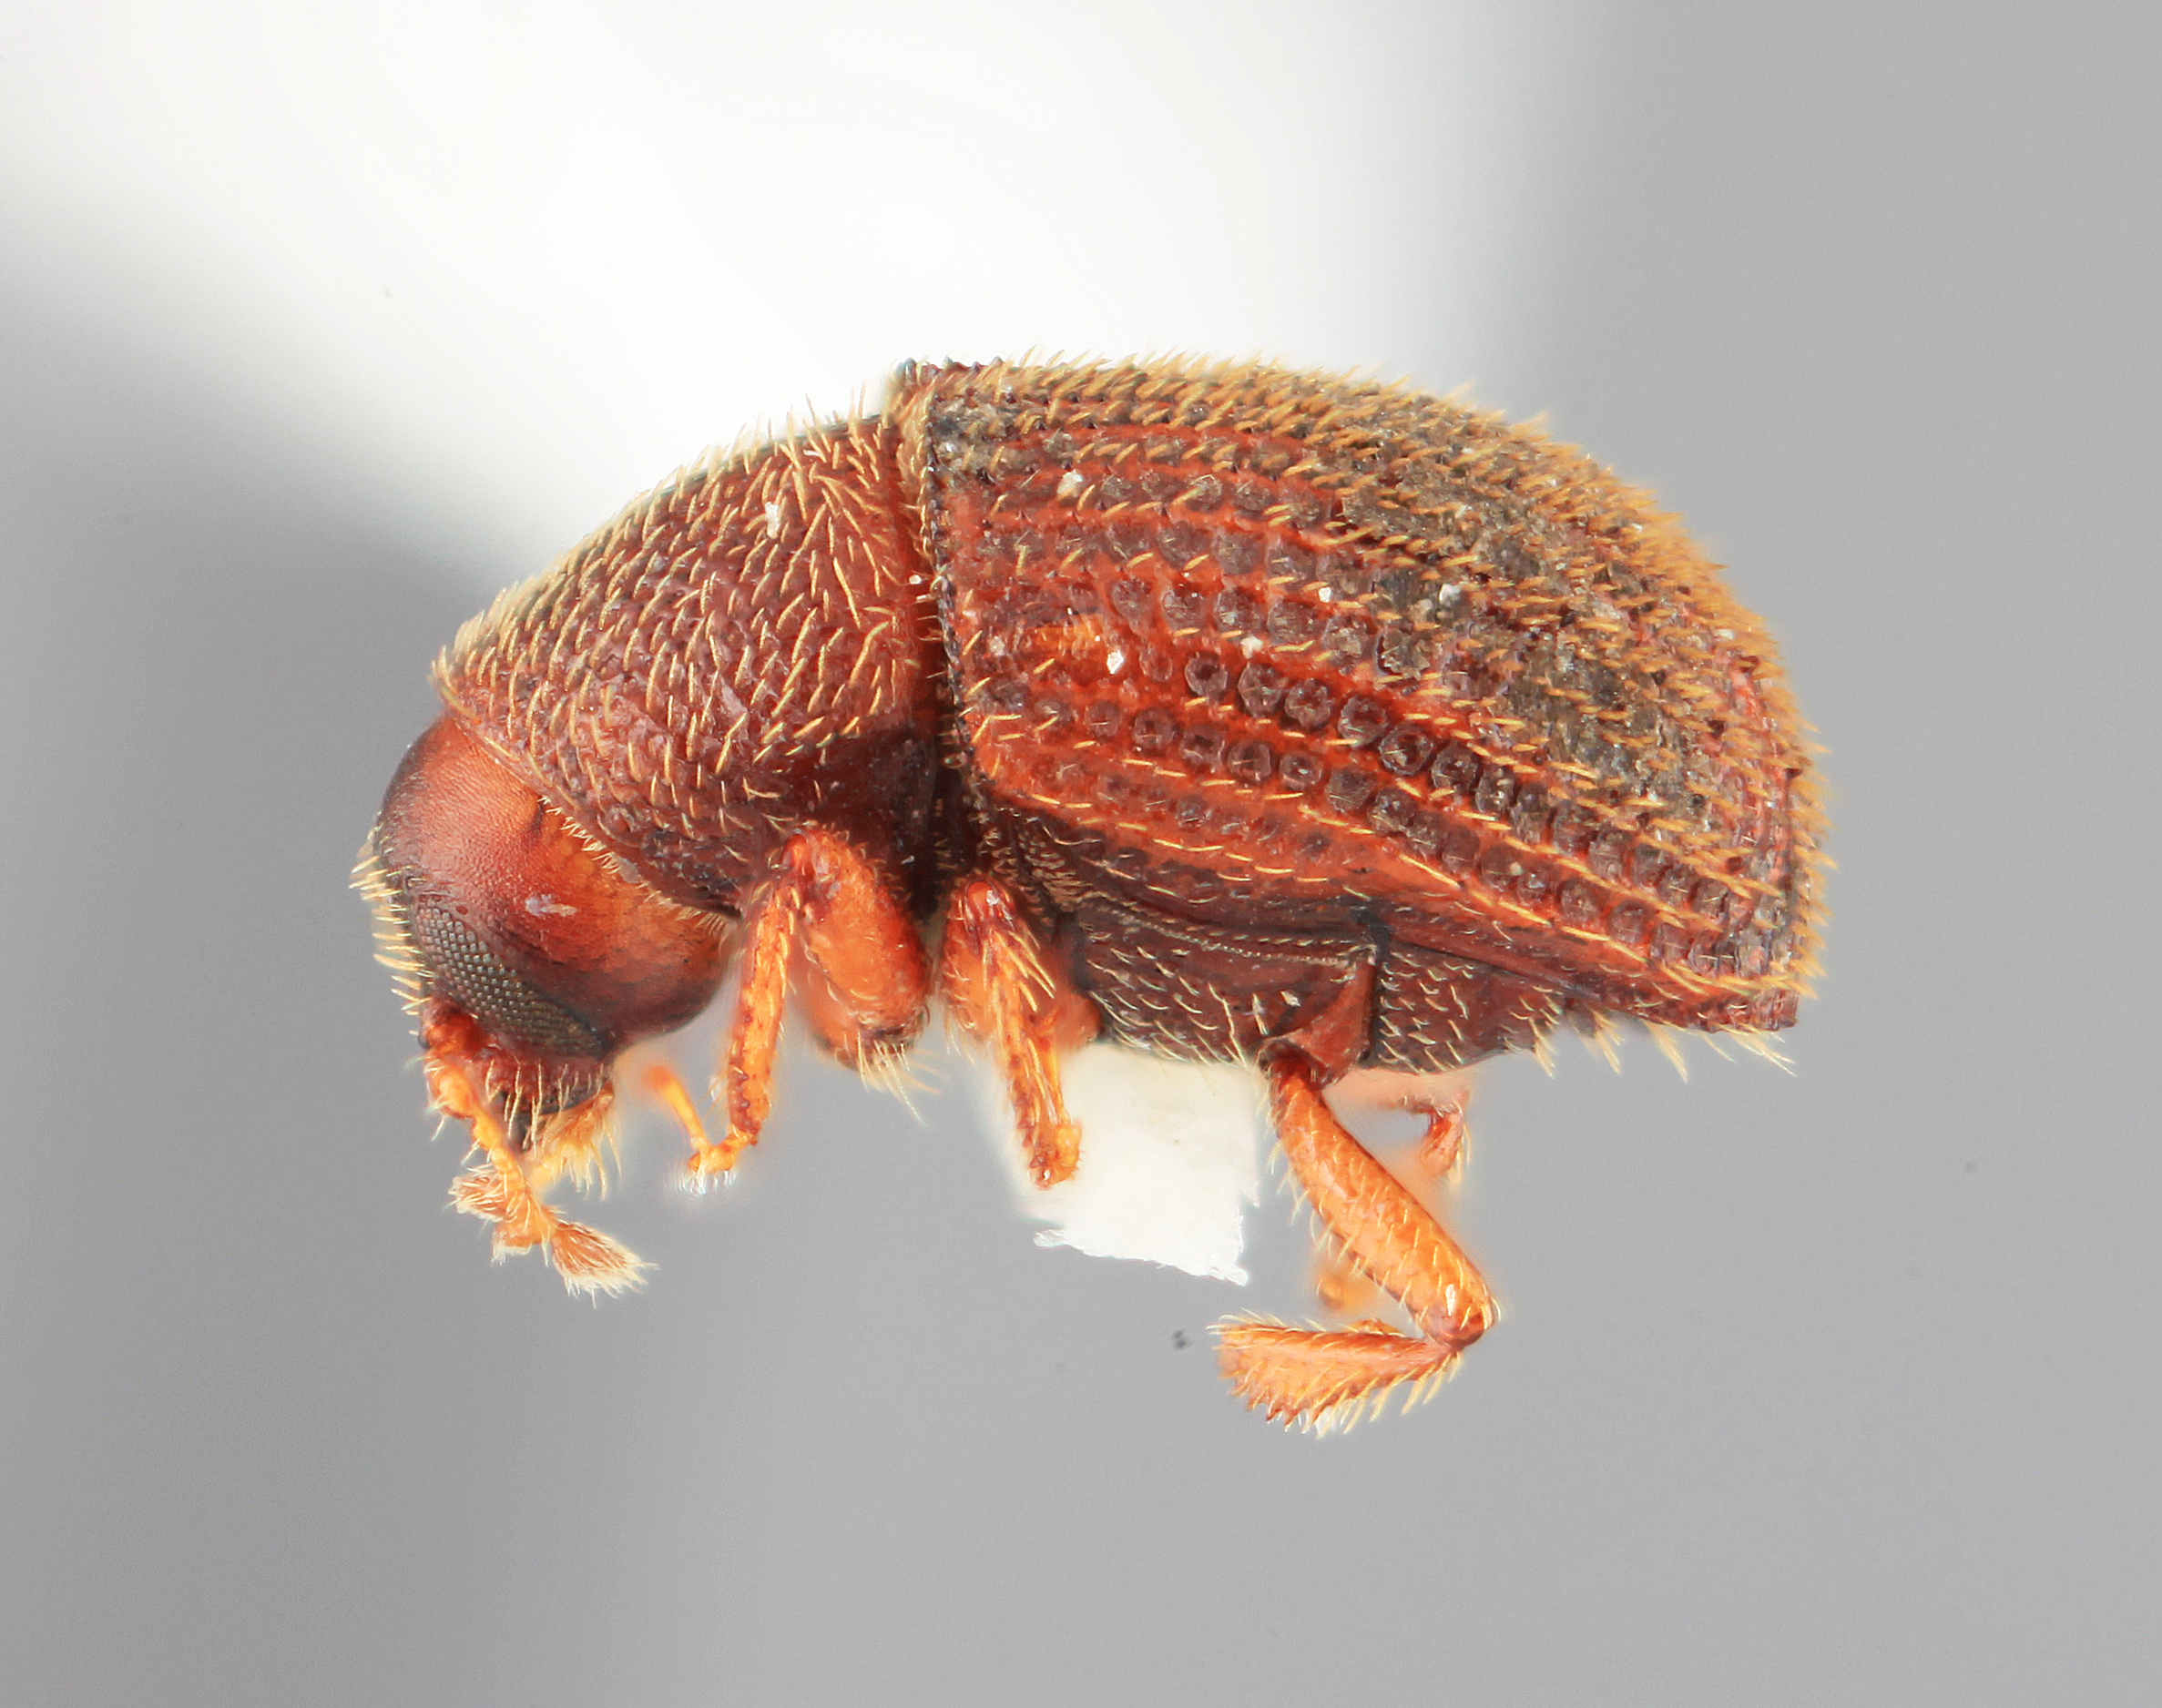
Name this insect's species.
Phloeotribus tetricus
